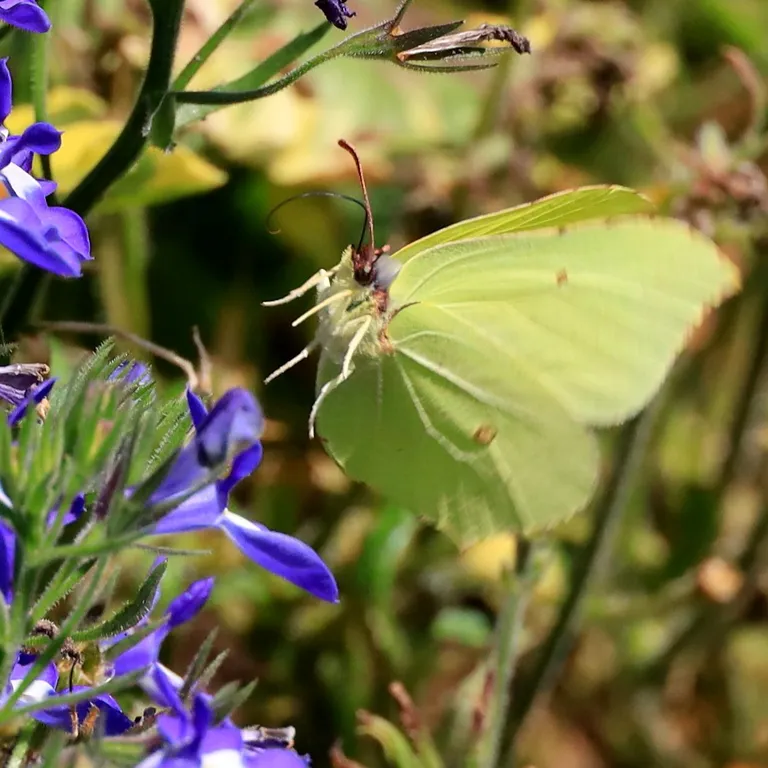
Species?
Gonepteryx rhamni
